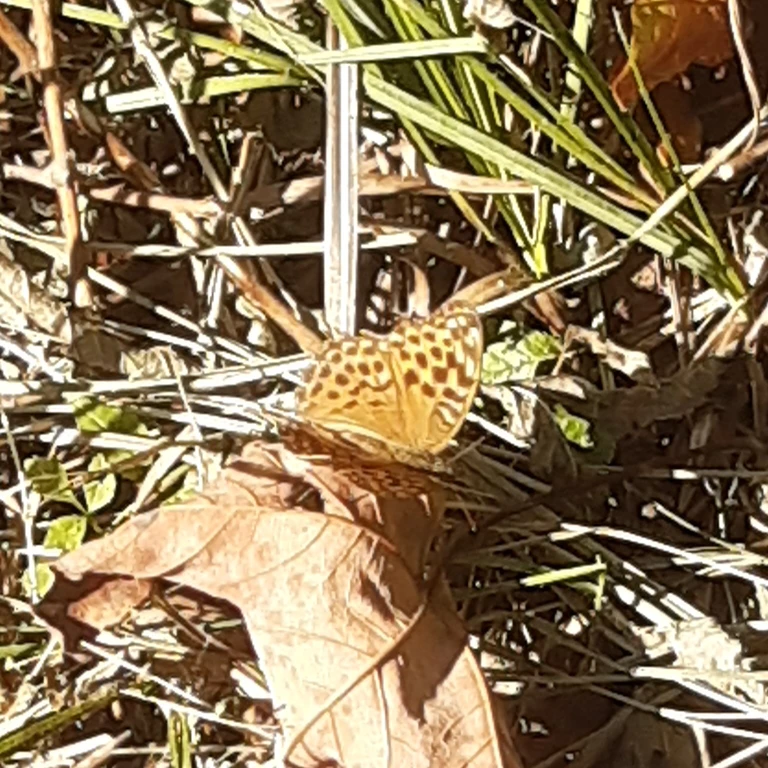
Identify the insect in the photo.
Argynnis paphia
